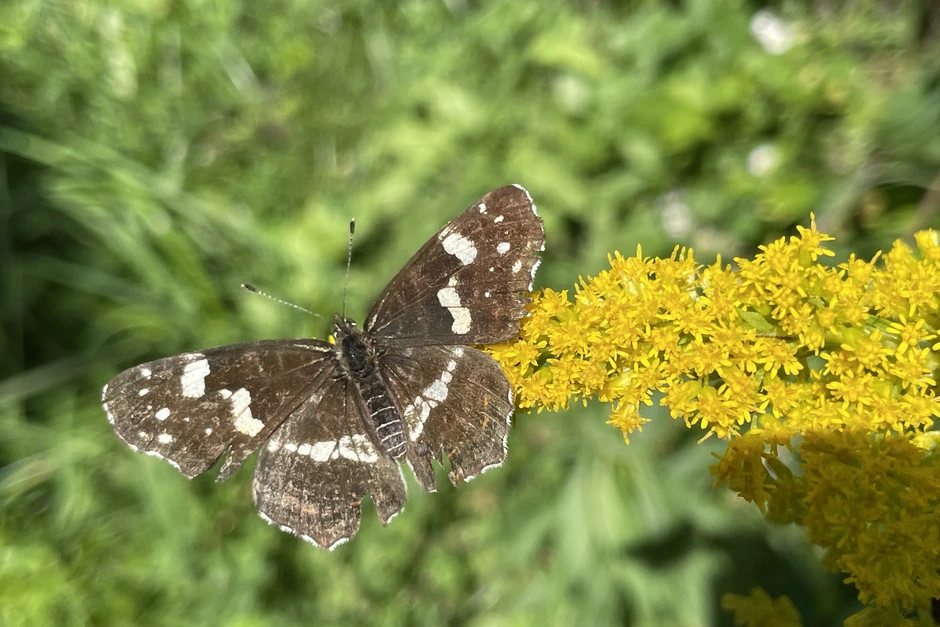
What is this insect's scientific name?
Araschnia levana
